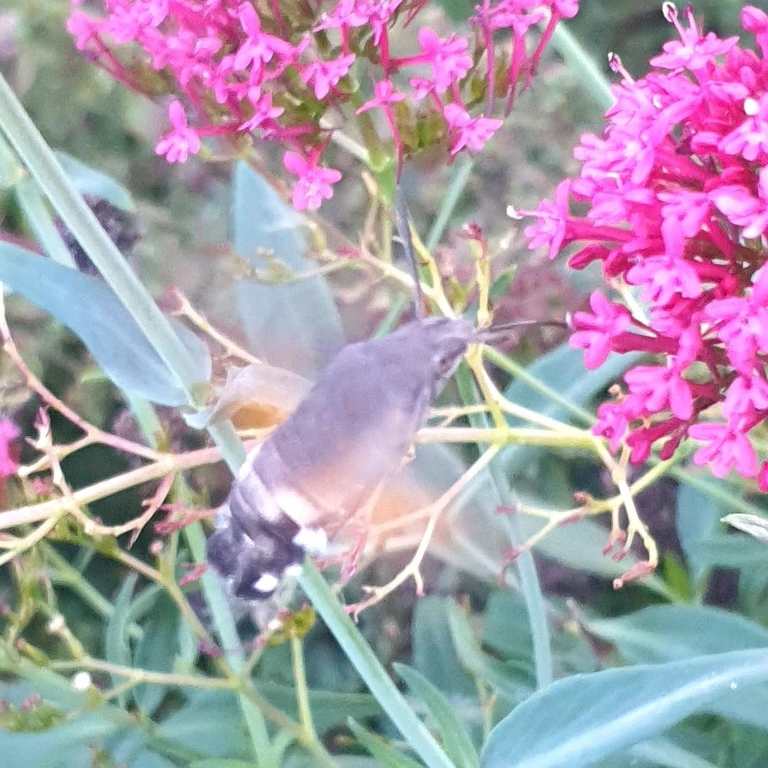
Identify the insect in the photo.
Macroglossum stellatarum
